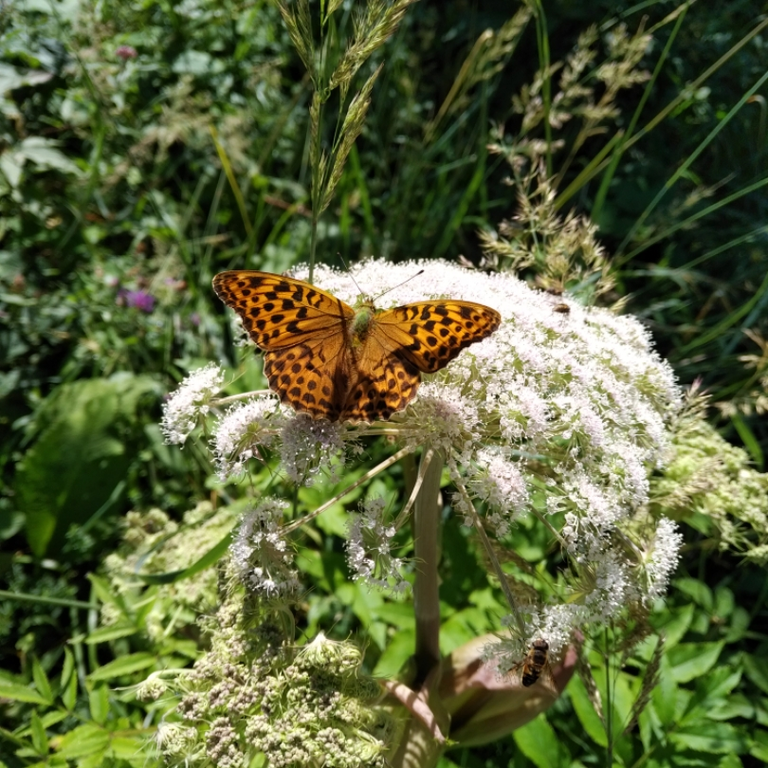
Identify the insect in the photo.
Argynnis paphia
